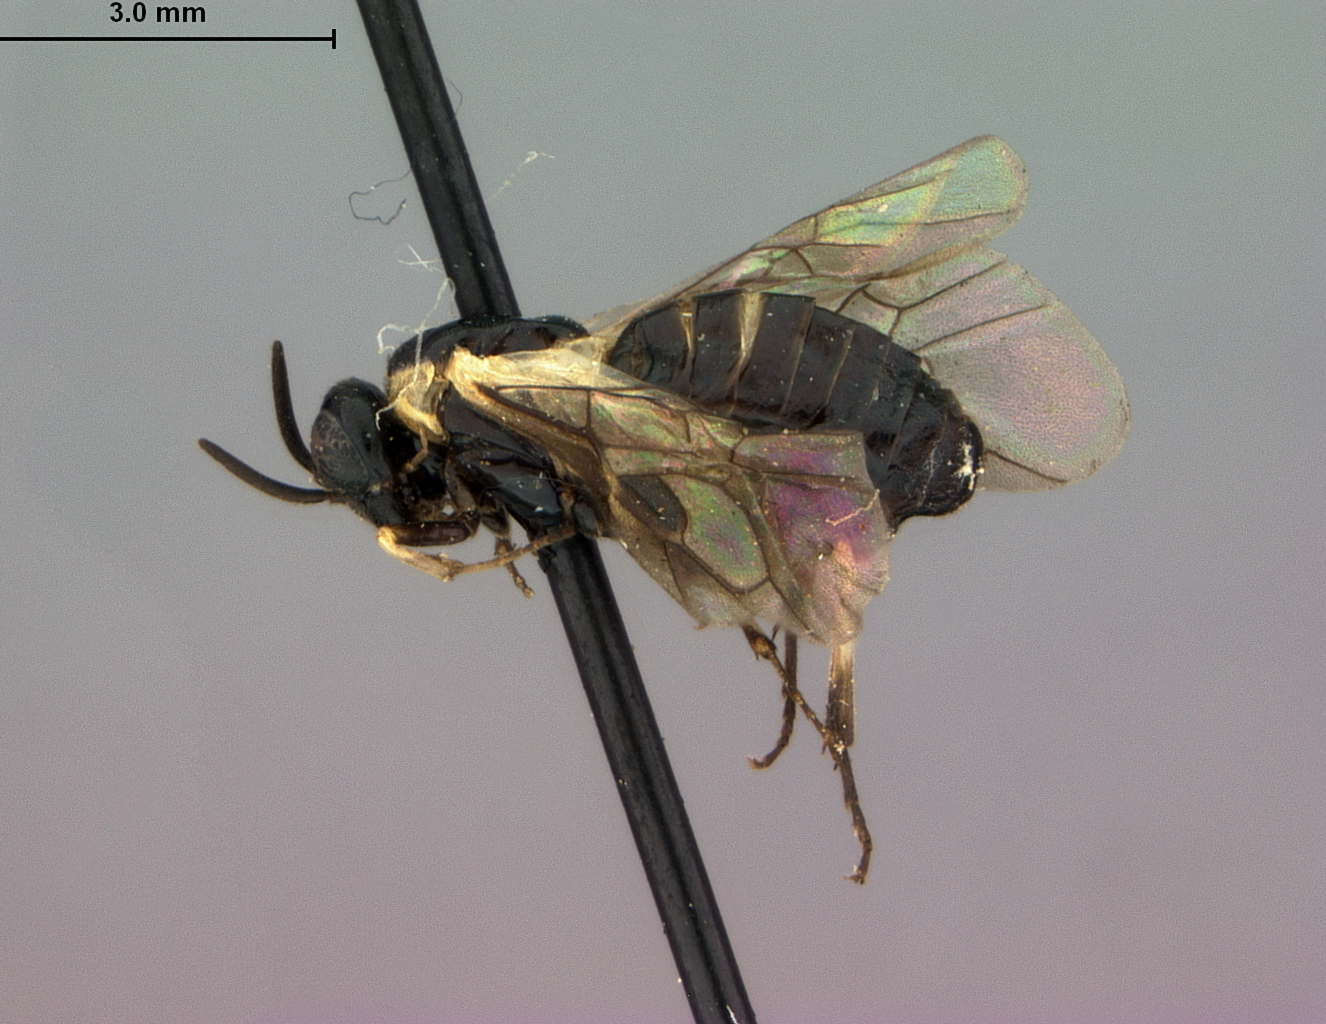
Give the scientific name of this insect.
Ptenus patulus
